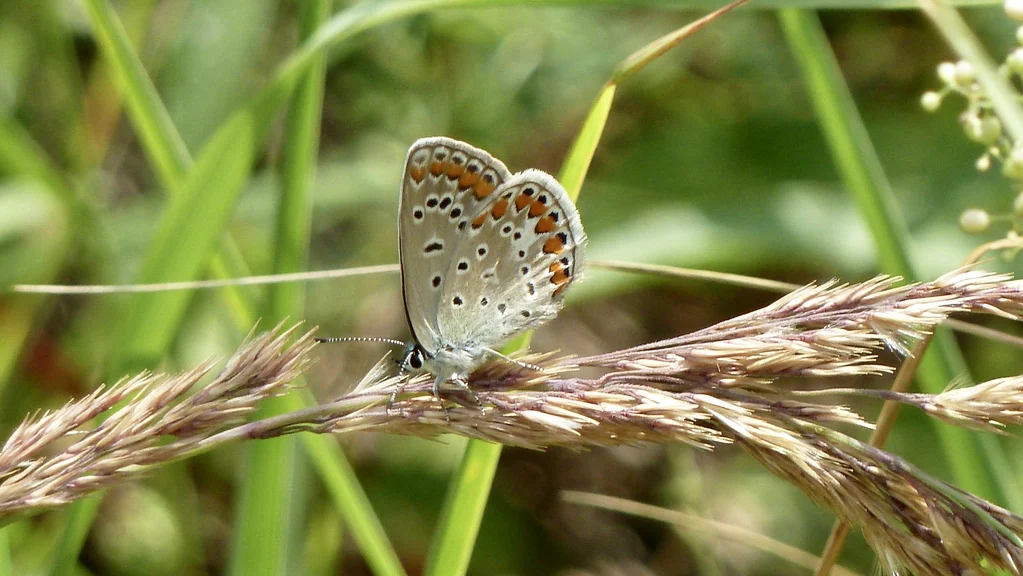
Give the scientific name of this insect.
Polyommatus icarus
